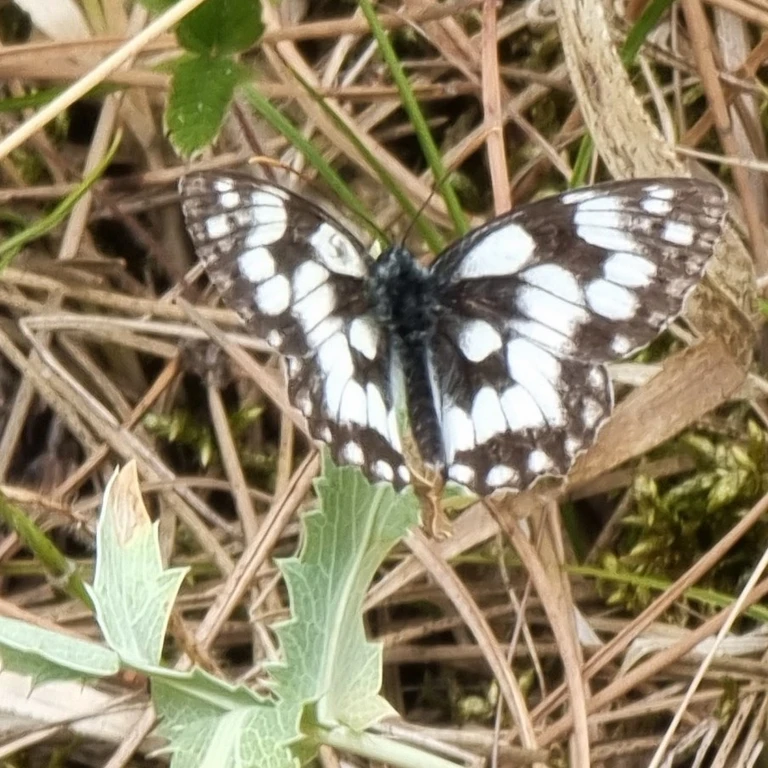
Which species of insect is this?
Melanargia galathea
